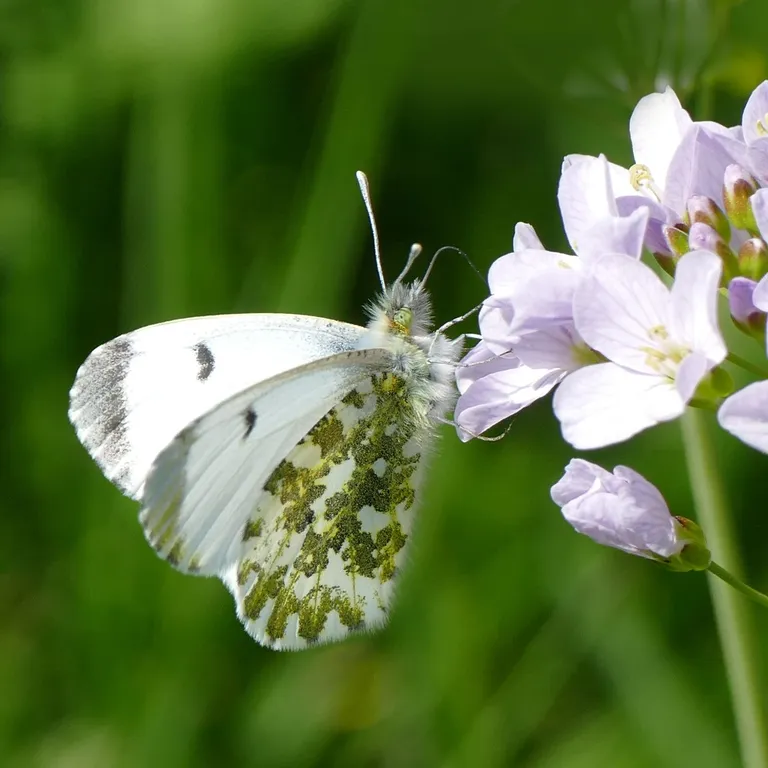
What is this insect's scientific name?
Anthocharis cardamines
